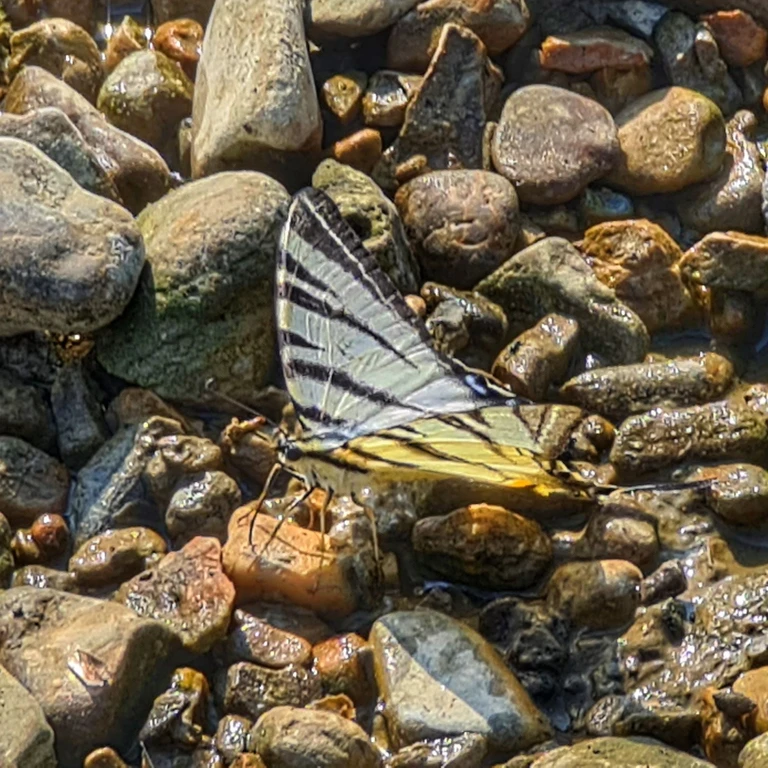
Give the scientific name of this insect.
Iphiclides podalirius
